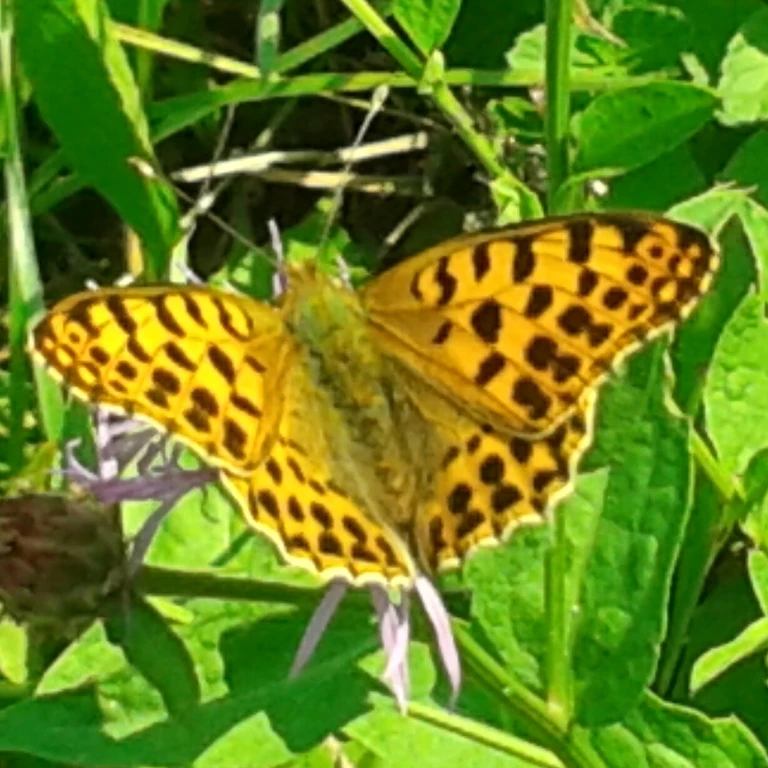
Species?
Issoria lathonia
